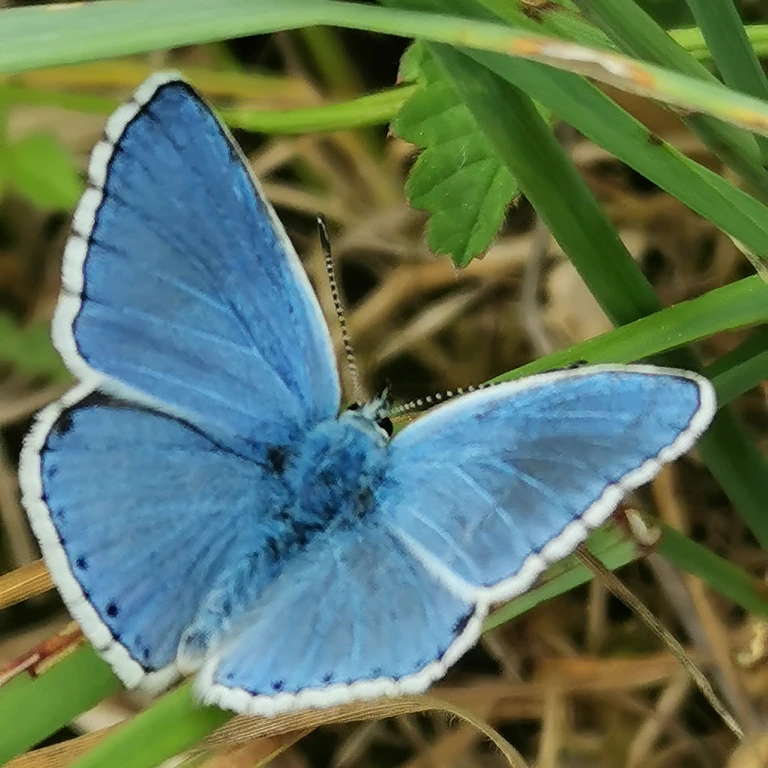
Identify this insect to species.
Lysandra bellargus
